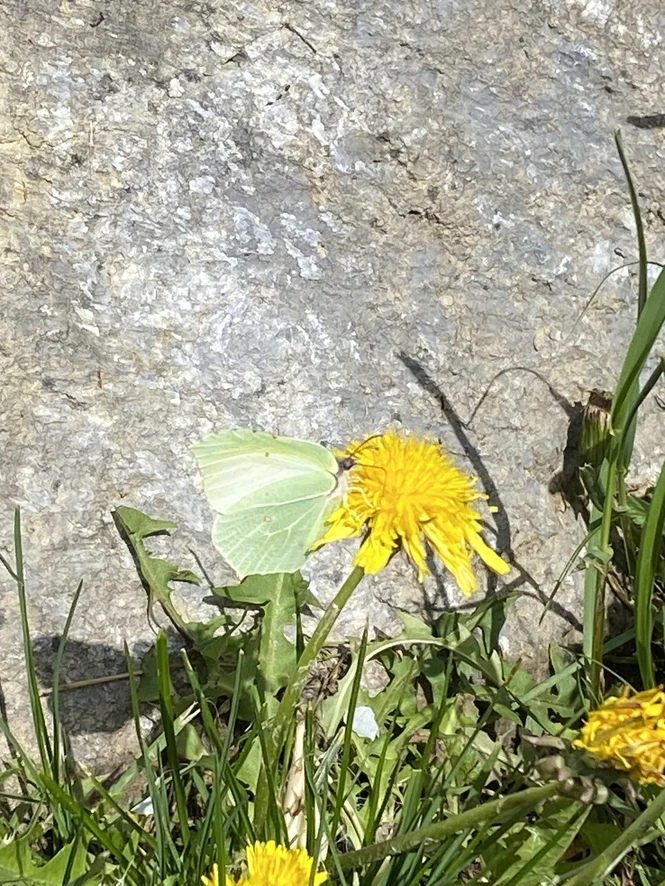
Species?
Gonepteryx rhamni
